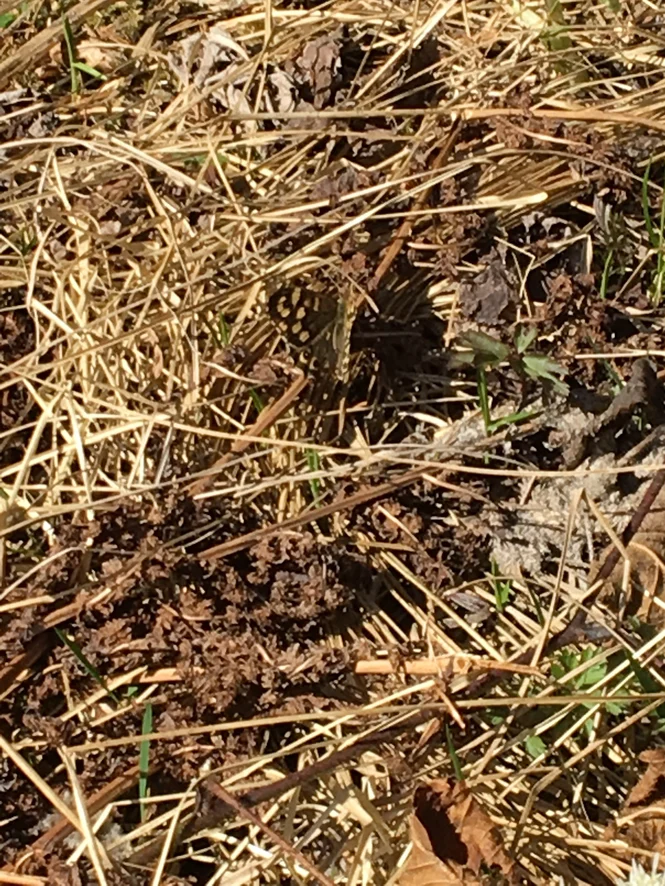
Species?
Pararge aegeria
